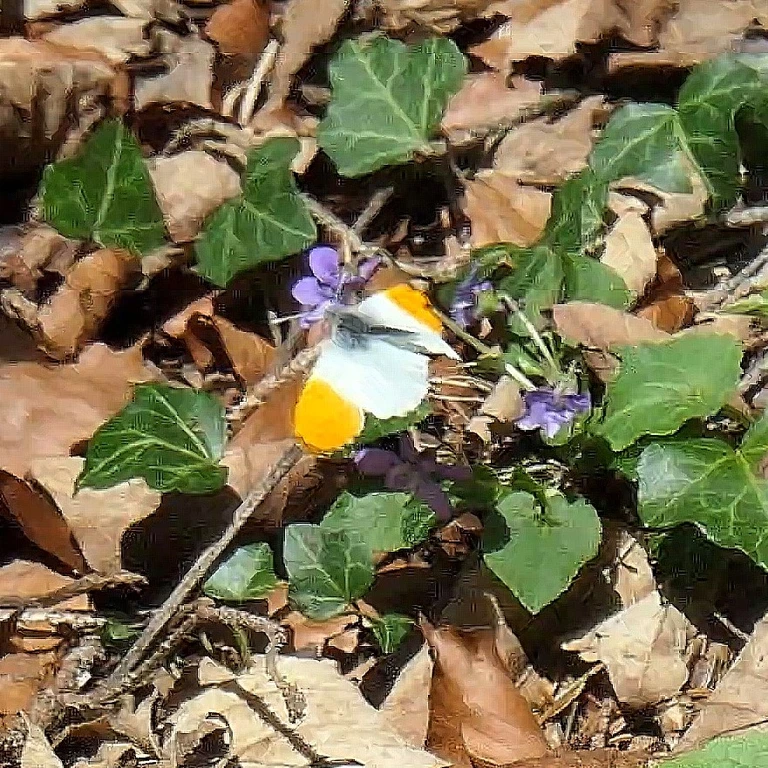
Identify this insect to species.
Anthocharis cardamines
